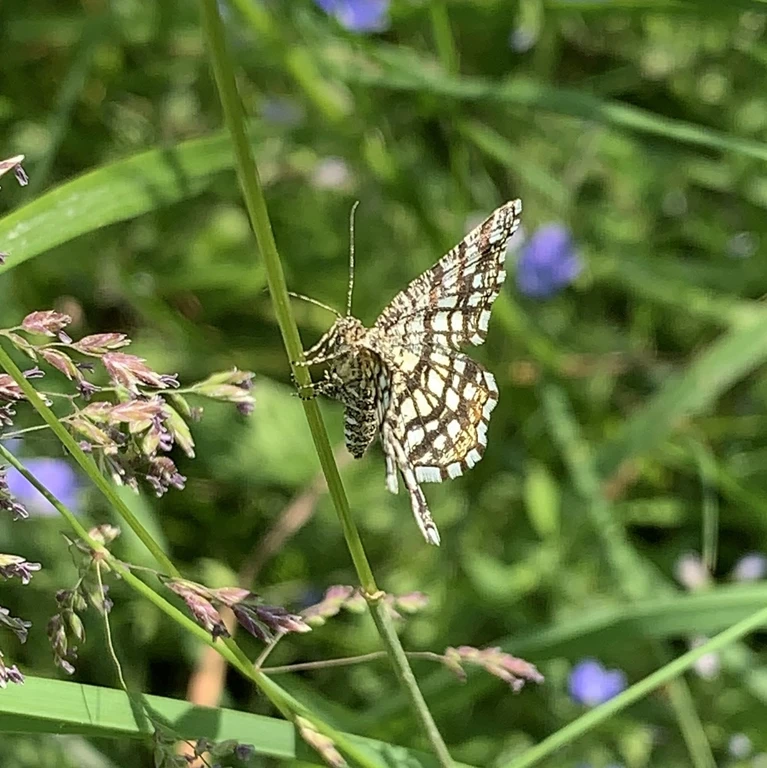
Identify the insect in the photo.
Chiasmia clathrata
